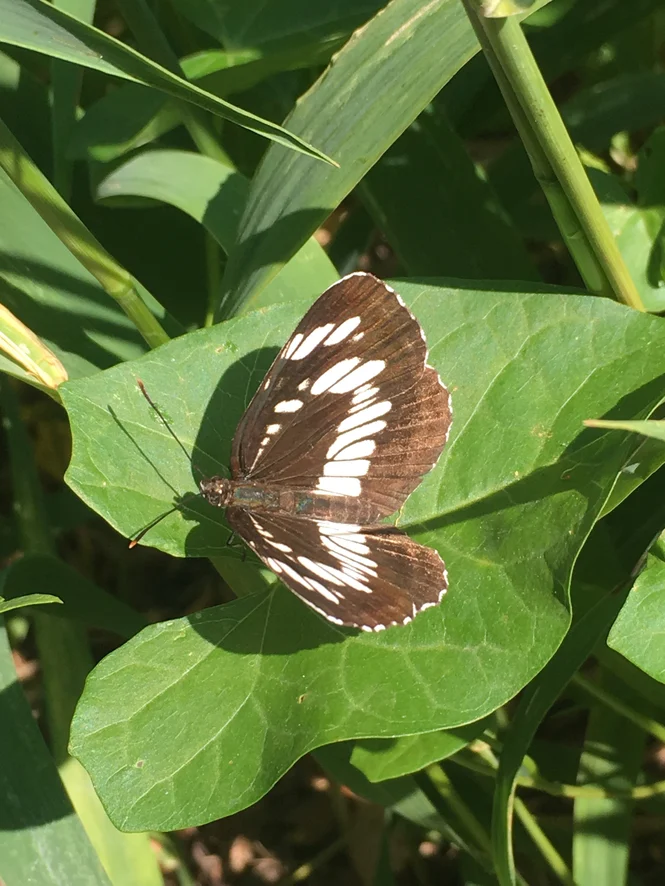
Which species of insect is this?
Neptis rivularis
